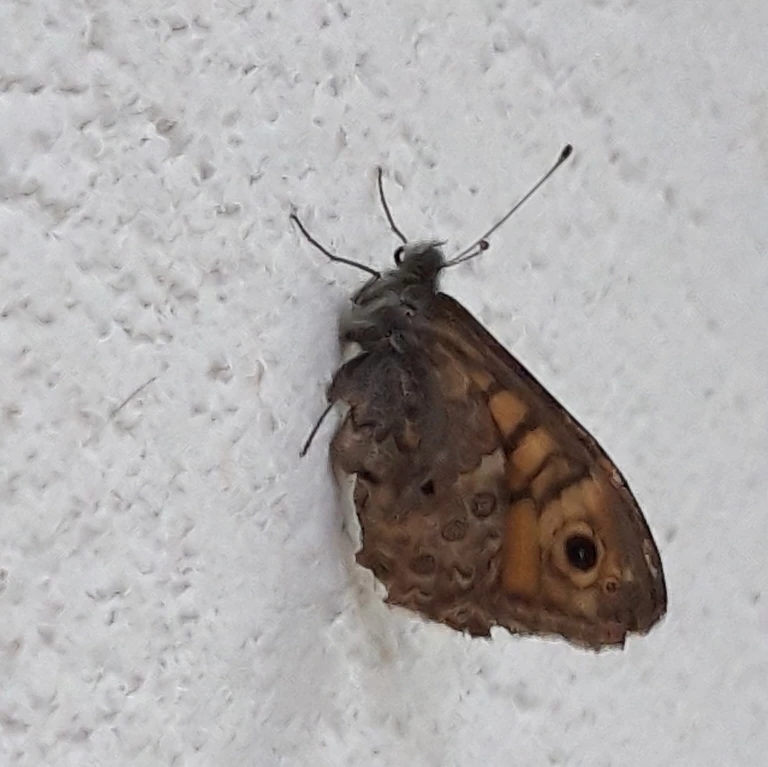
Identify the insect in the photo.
Lasiommata megera (also Pararge megera)
